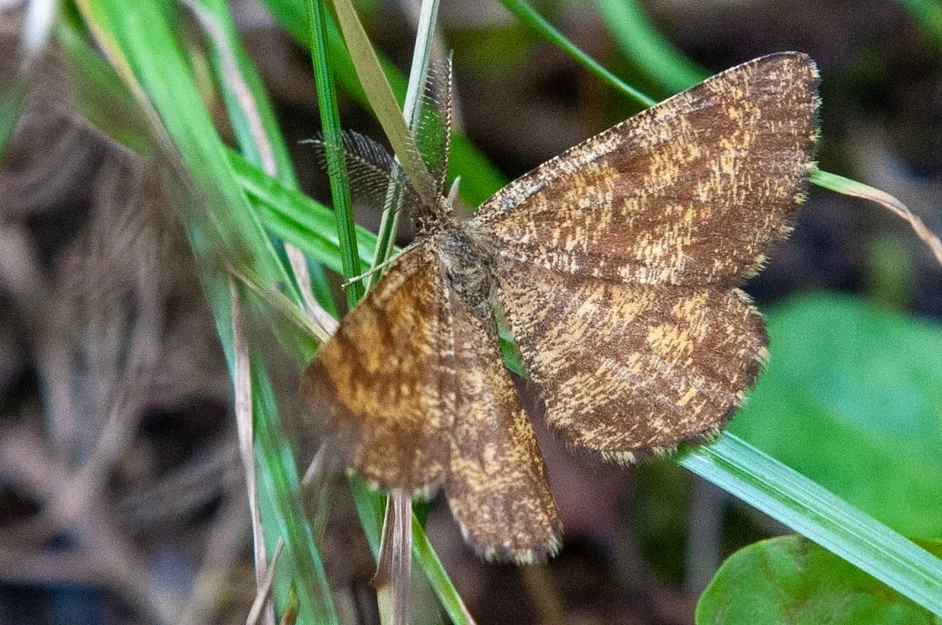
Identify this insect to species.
Ematurga atomaria
